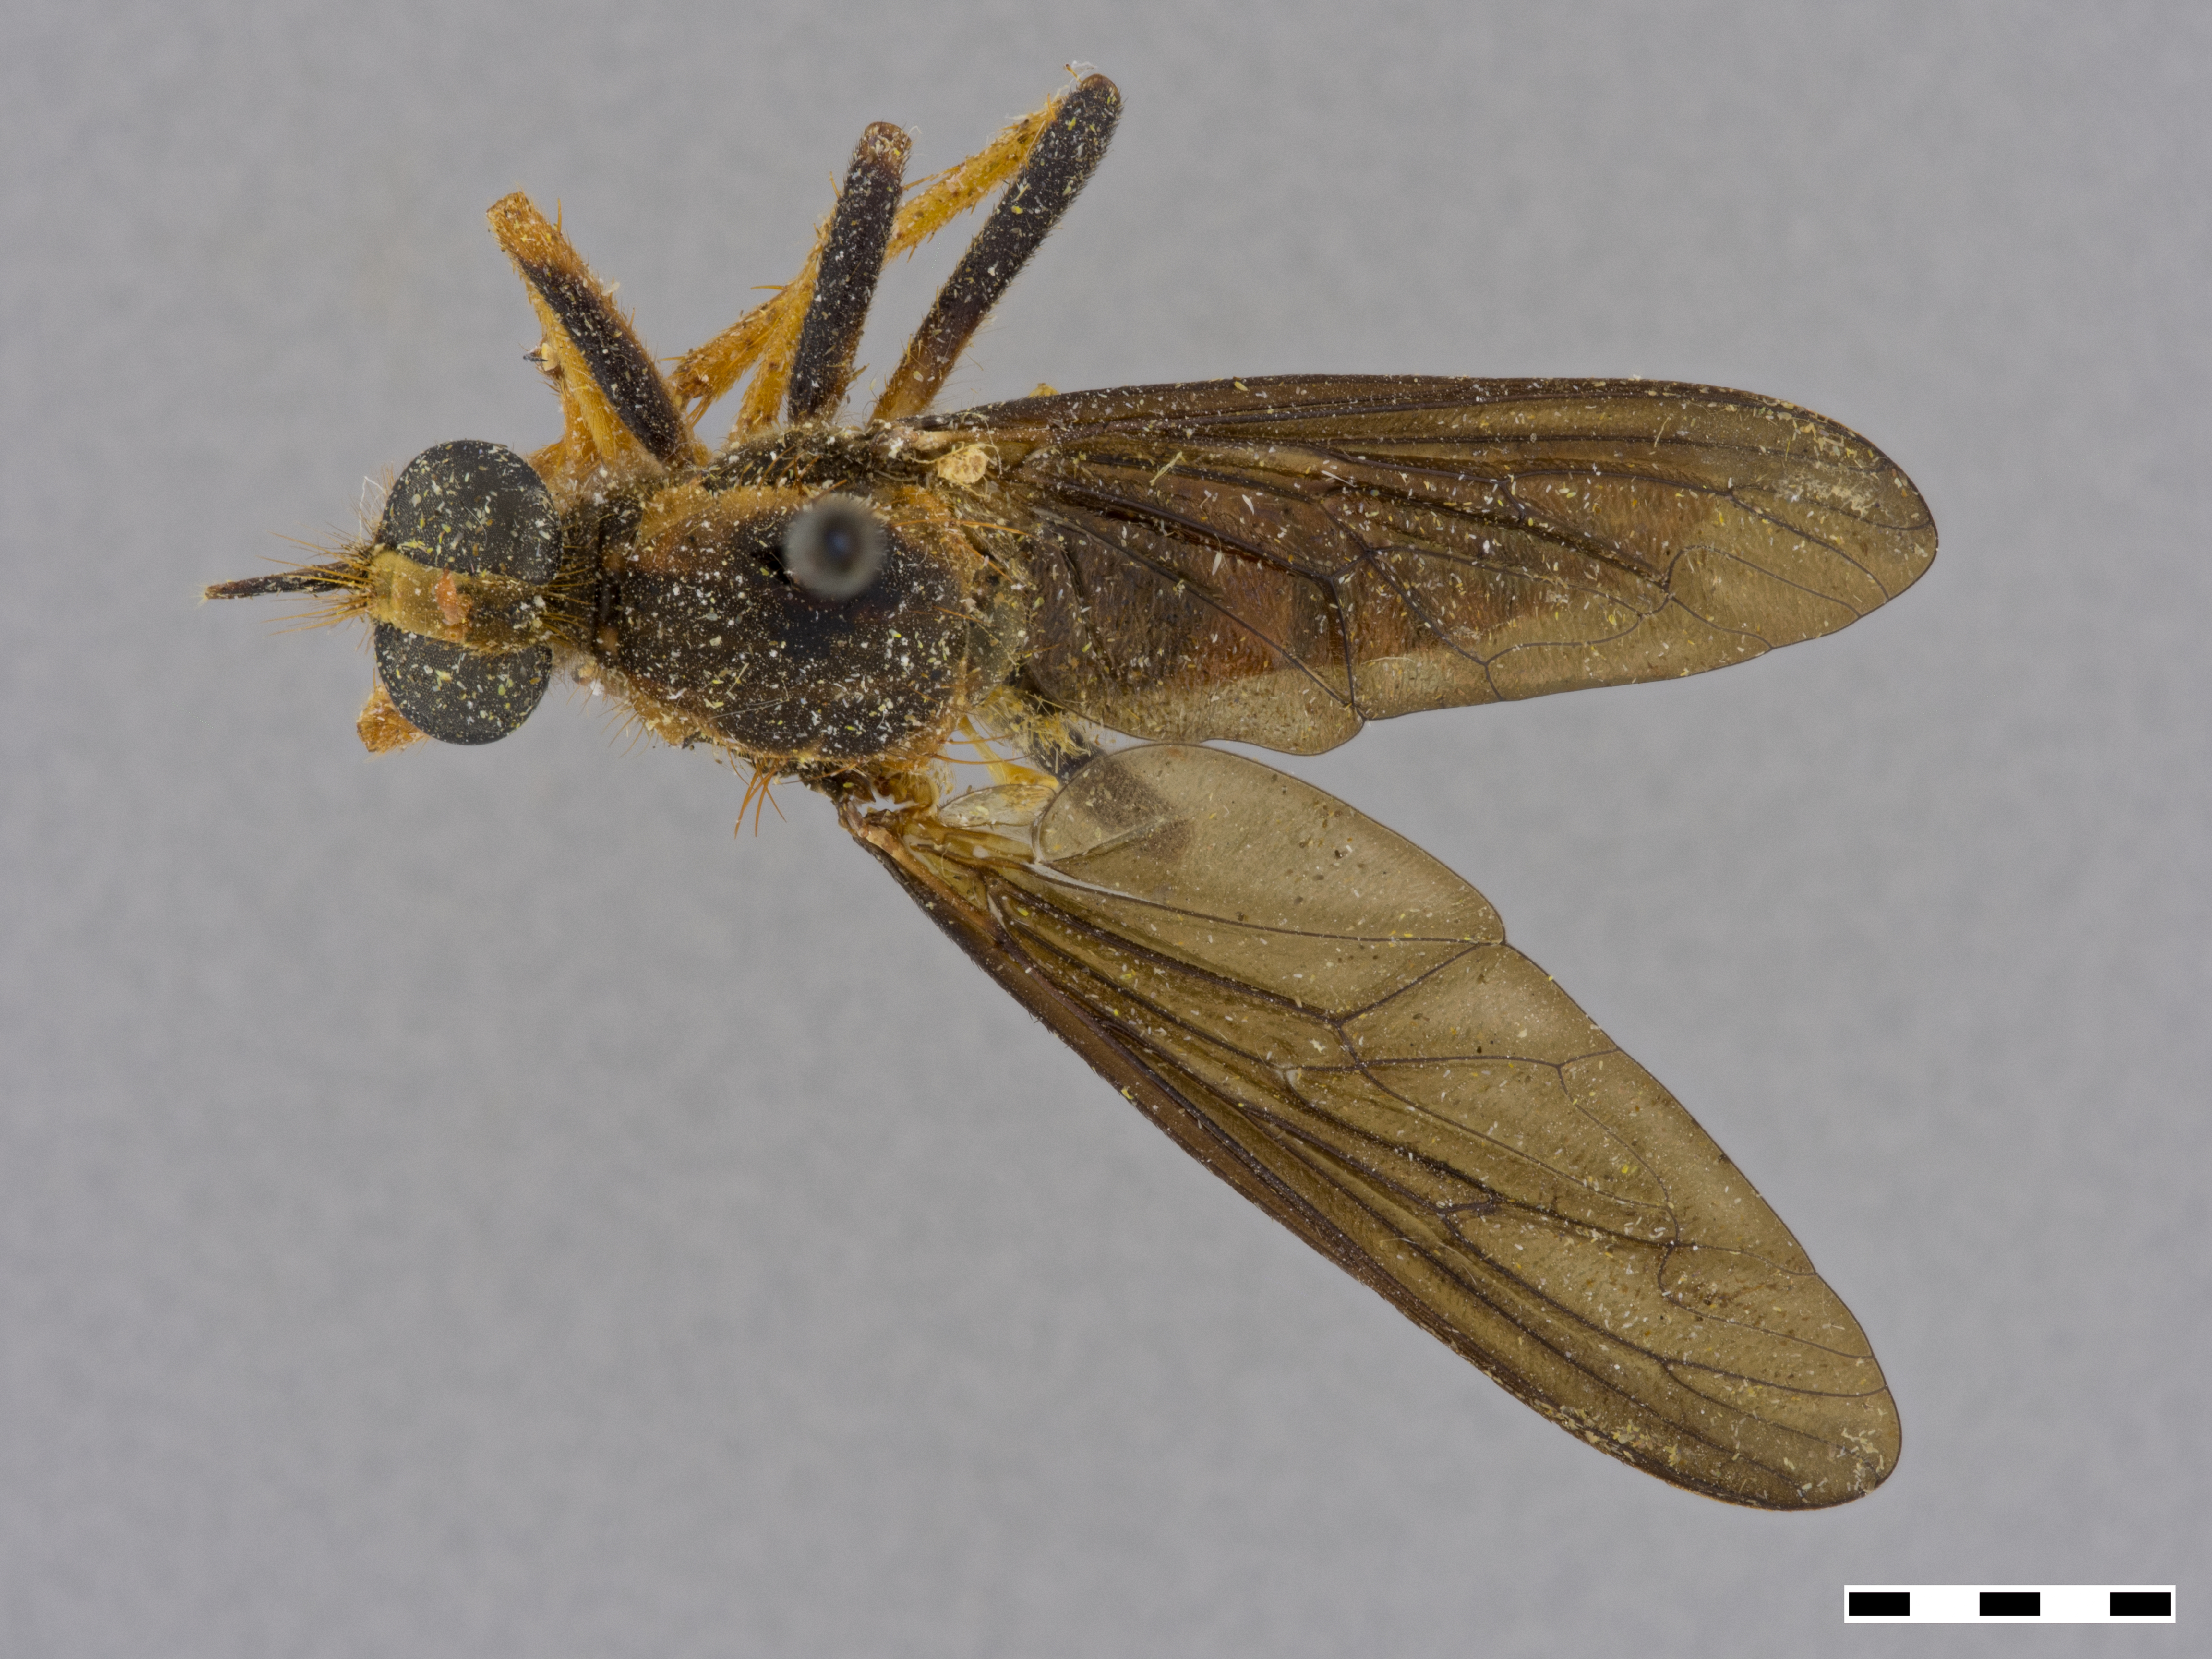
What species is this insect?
Microstylum mexicanus
